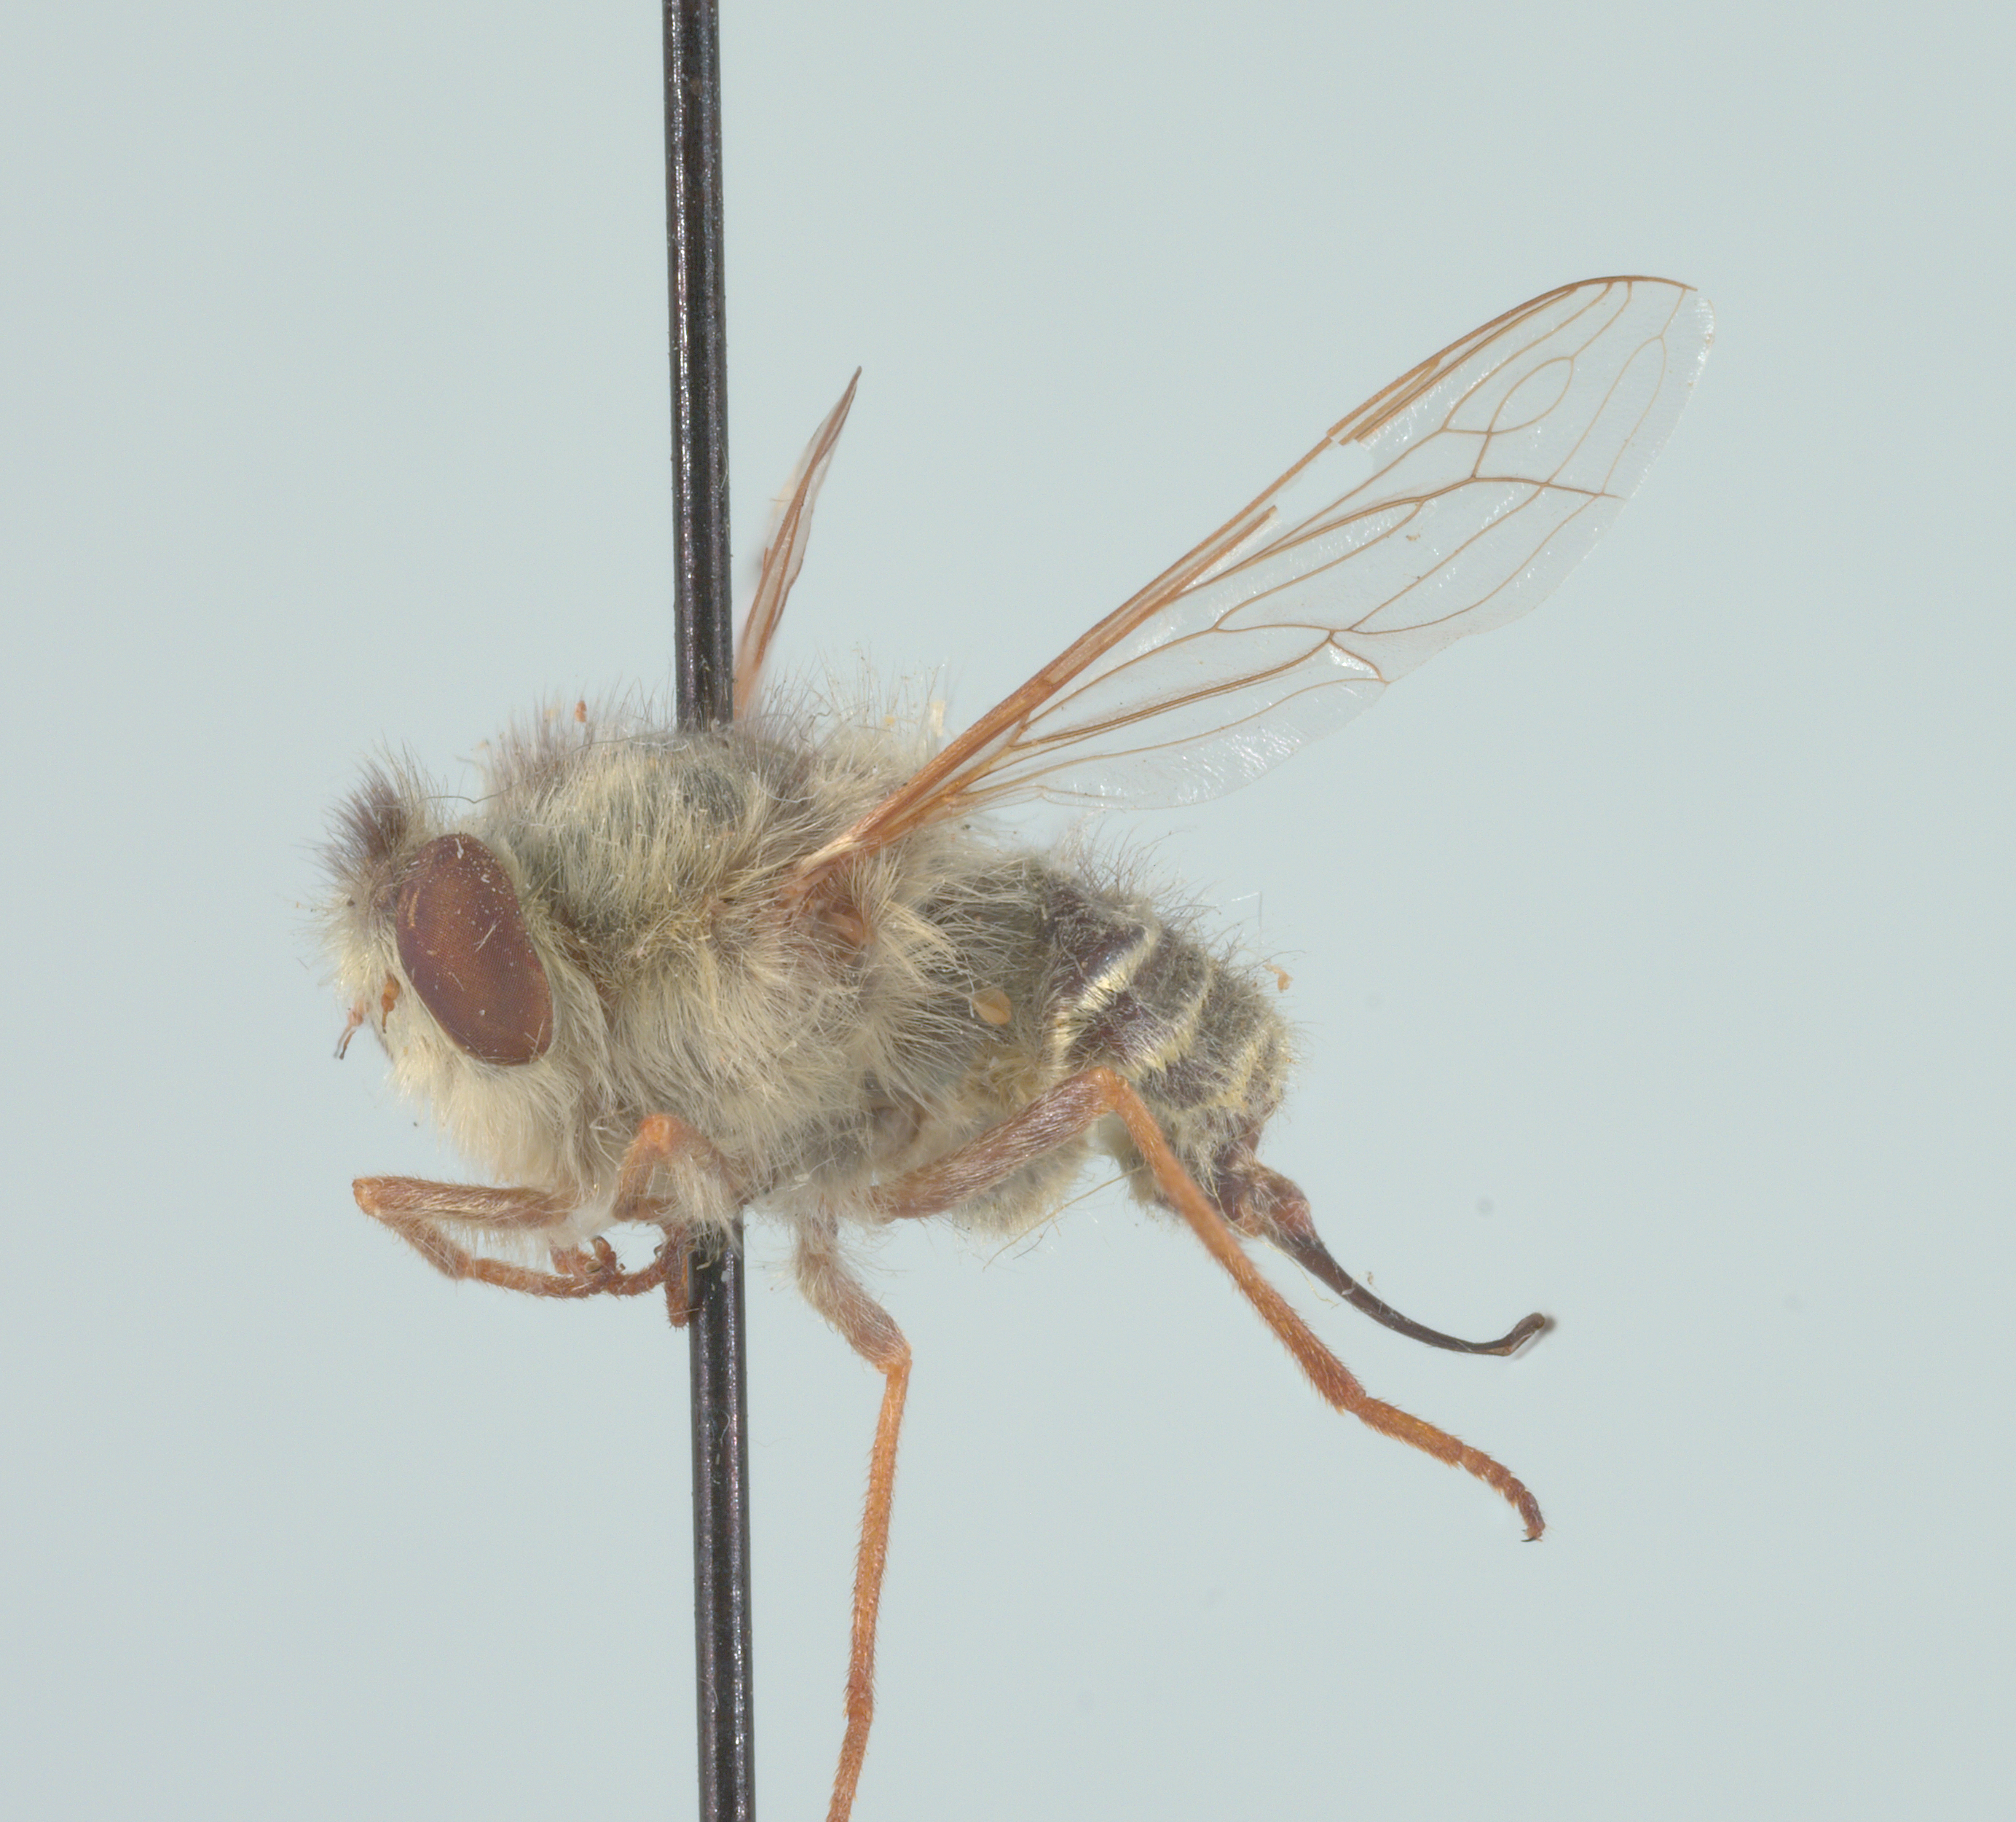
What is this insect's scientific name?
Trichopsidea clausa
